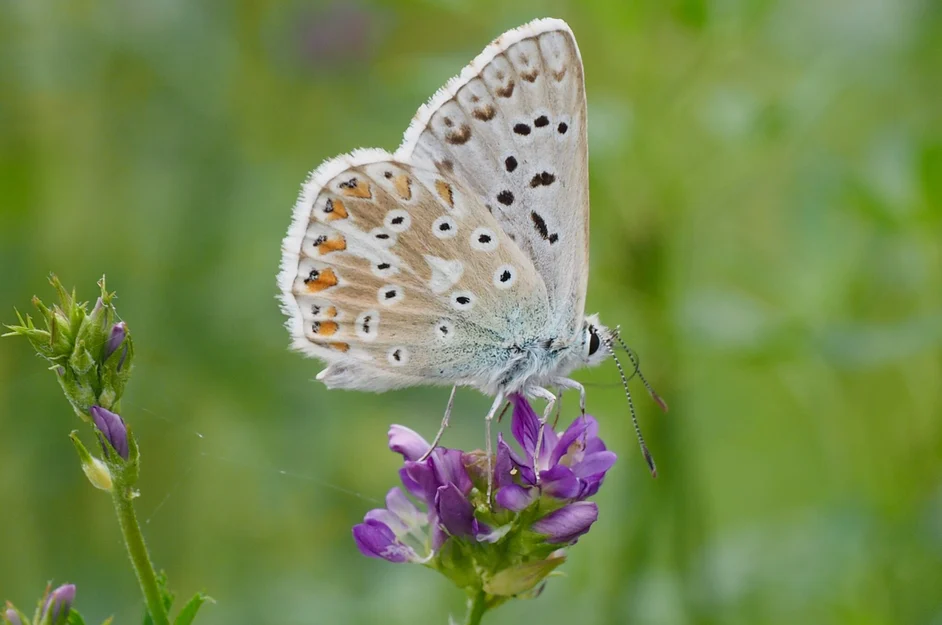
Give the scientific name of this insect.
Lysandra coridon
